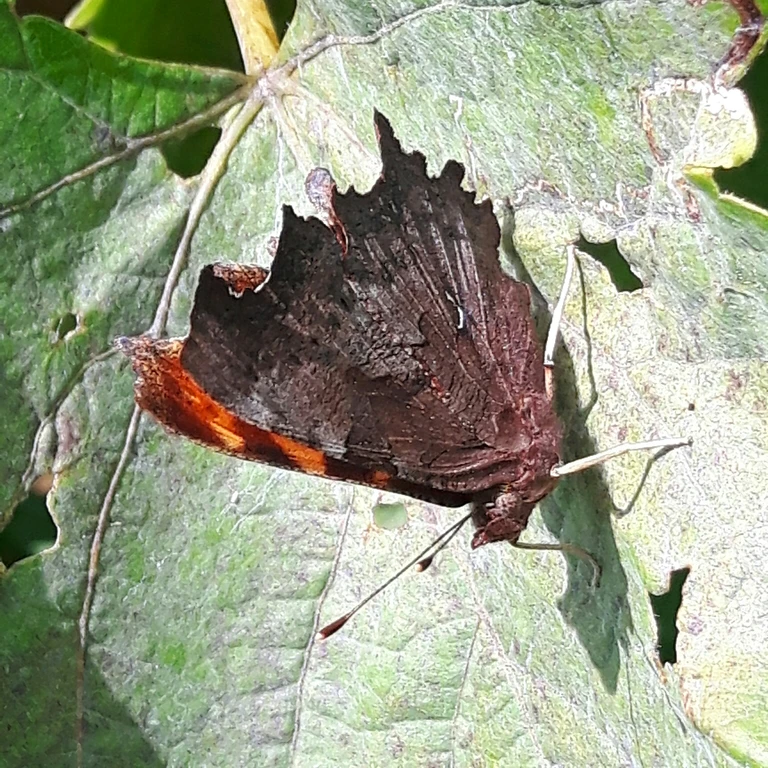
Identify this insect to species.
Polygonia c-album
